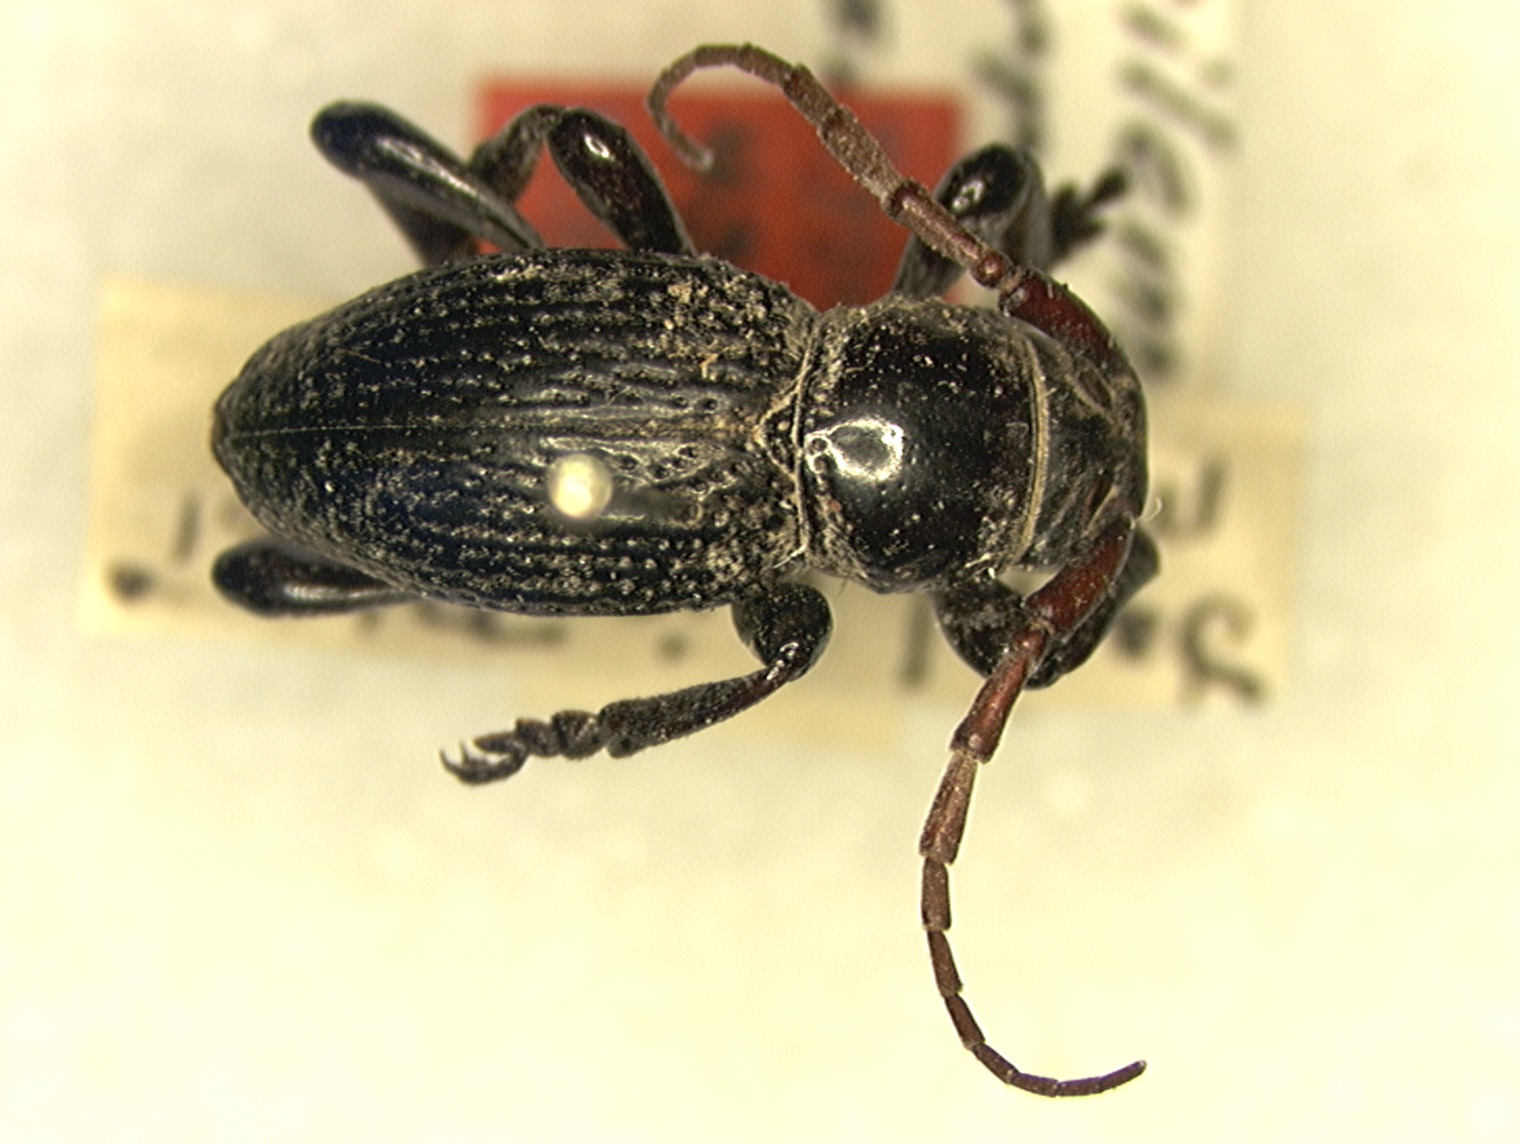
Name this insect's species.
Moneilema aterrima
